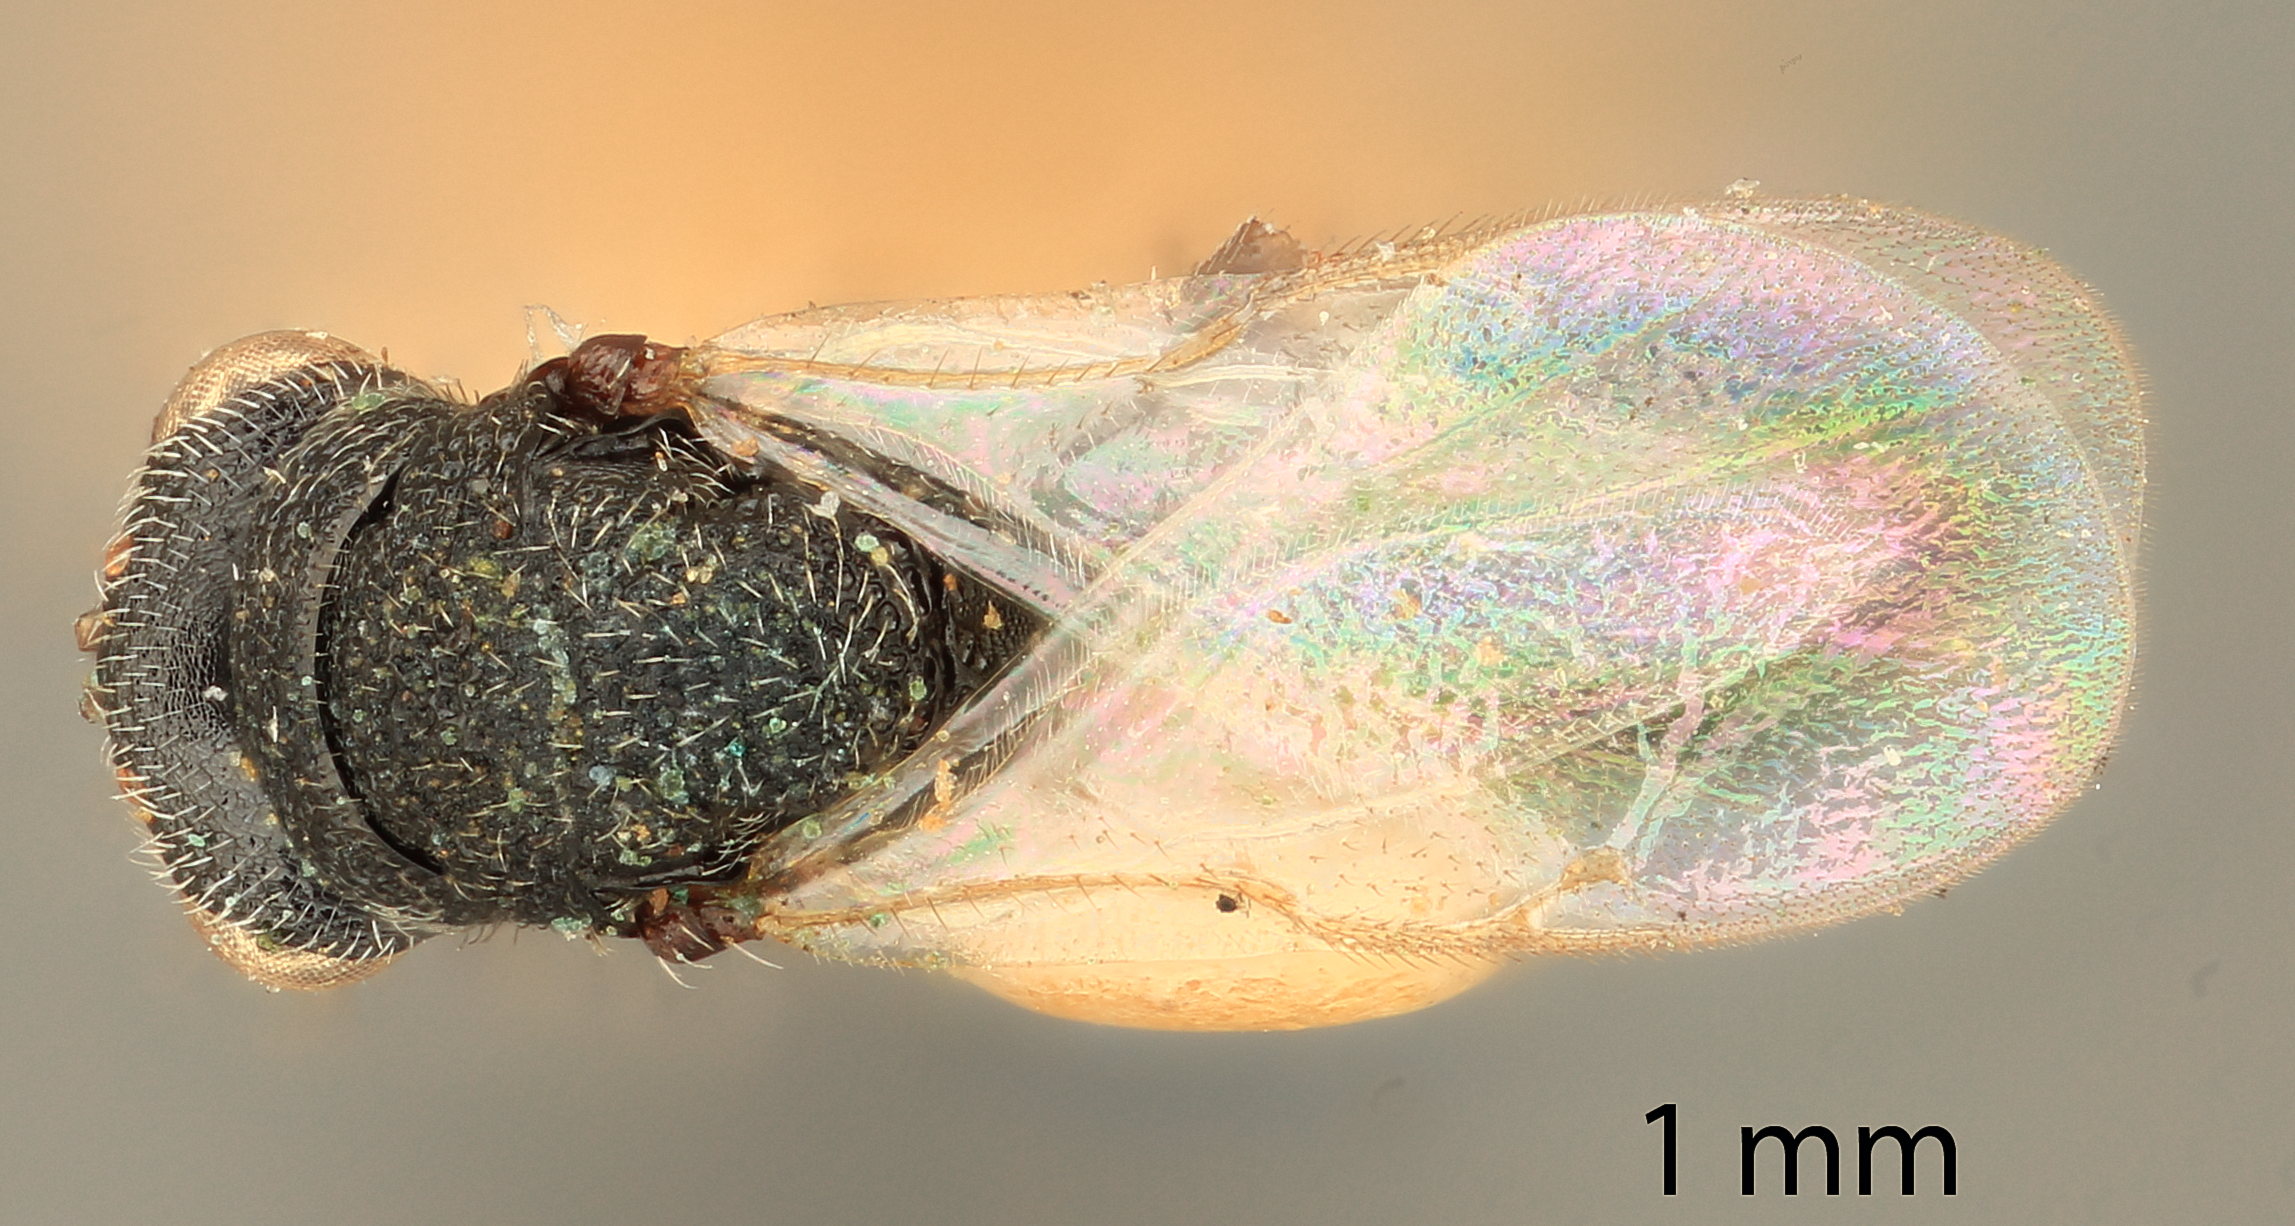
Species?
Tenuipetiolus rubra
